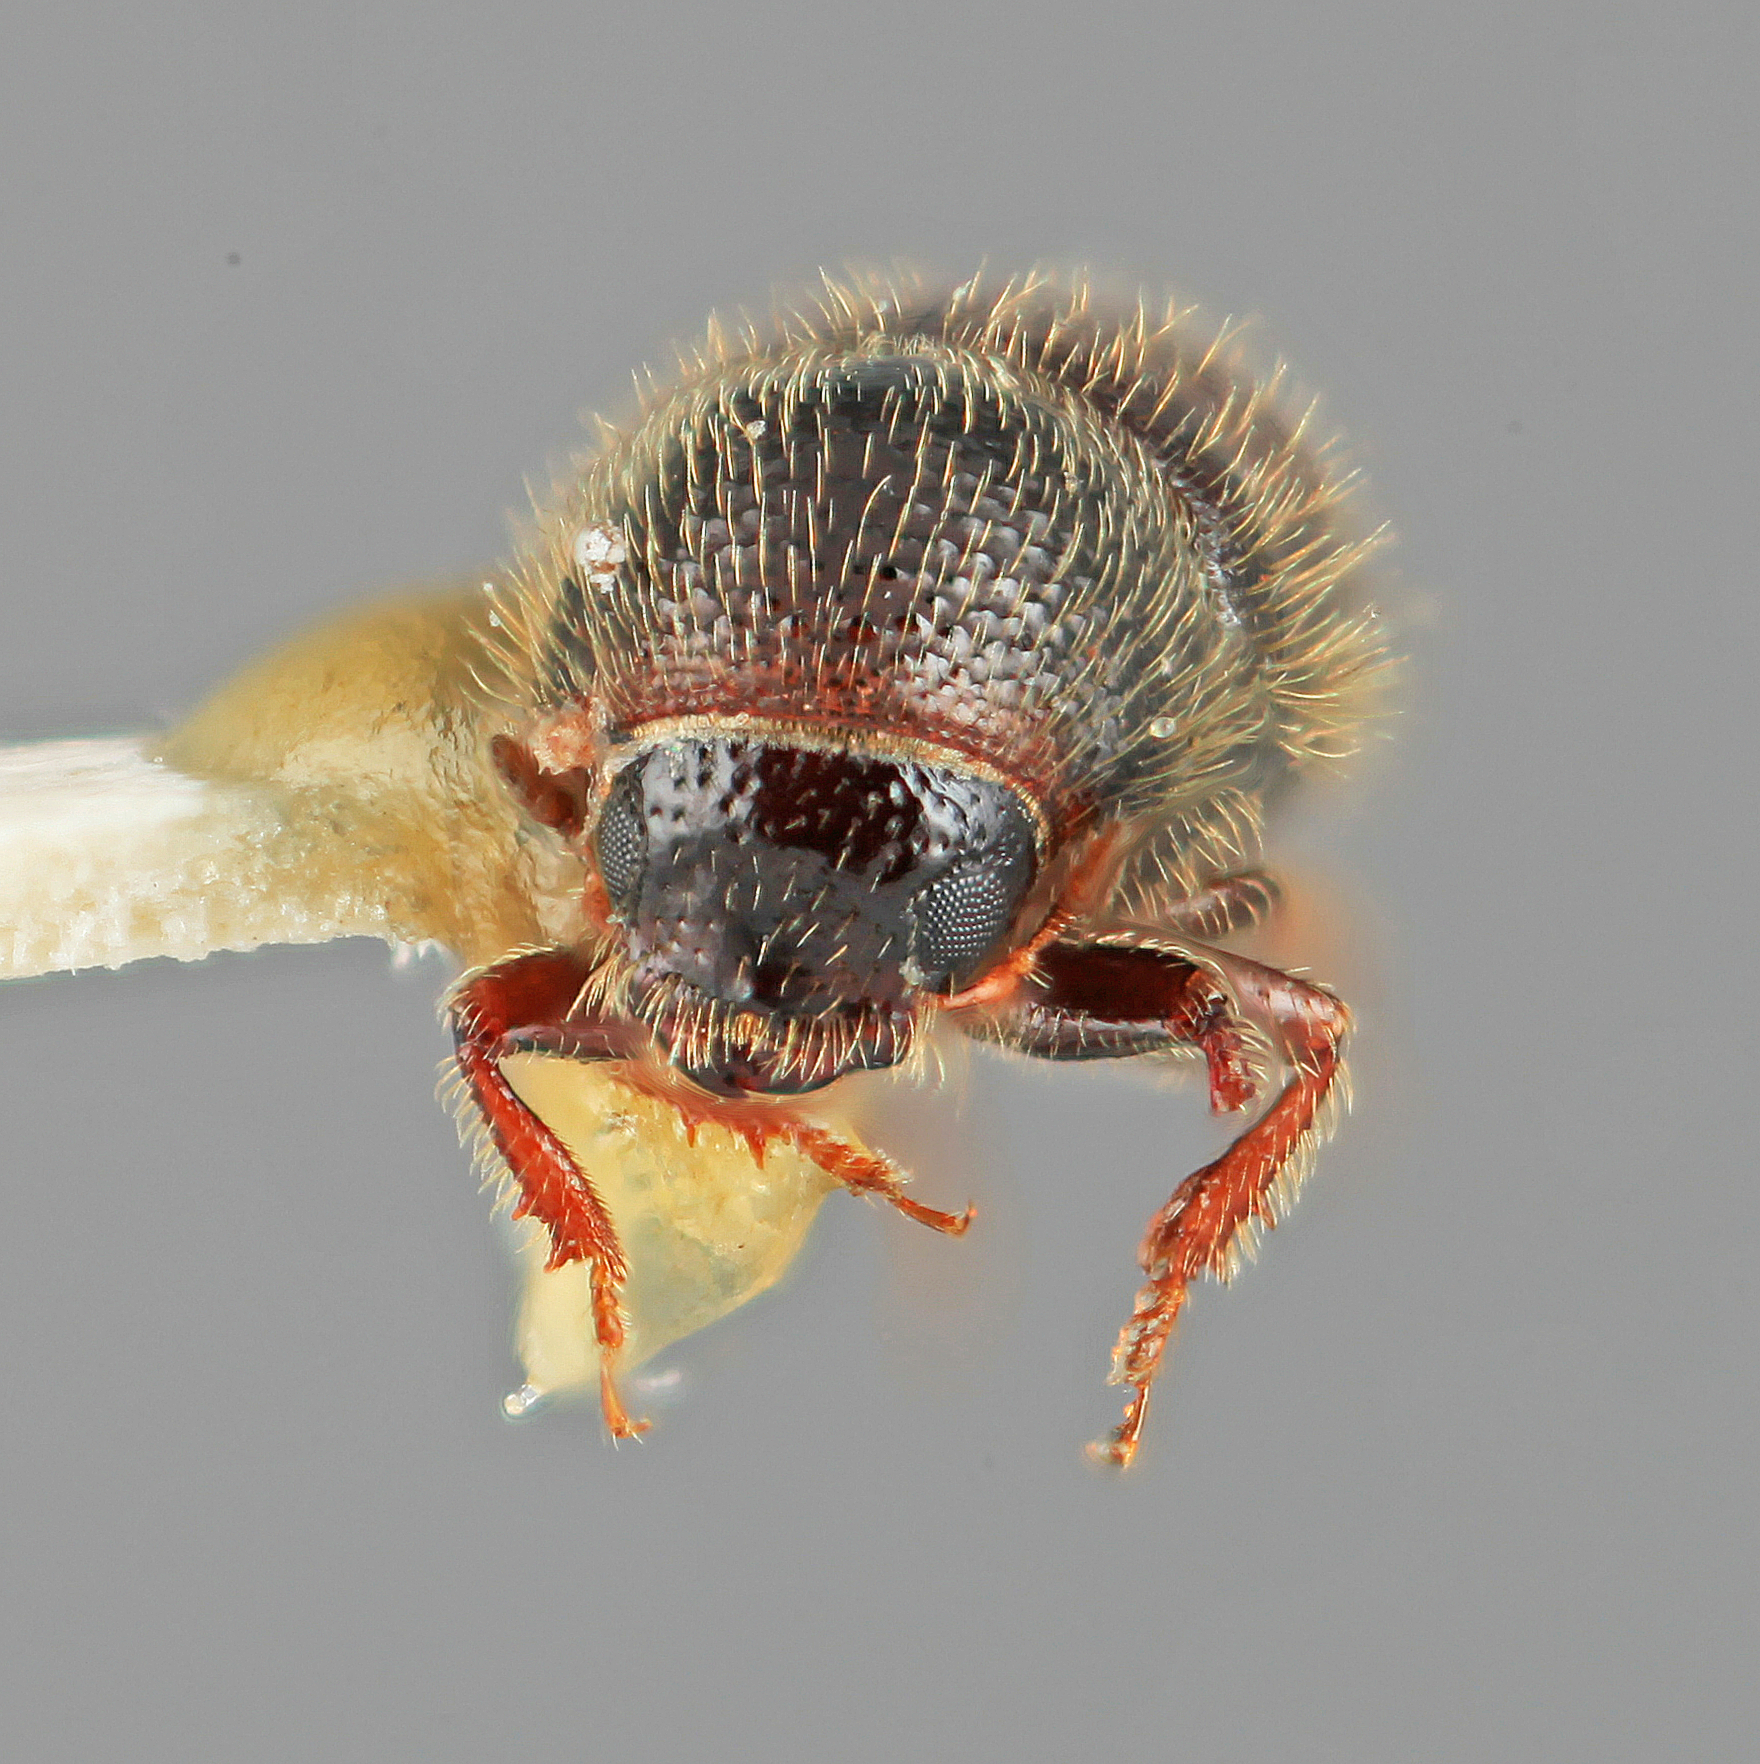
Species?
Conophthorus cembroides
